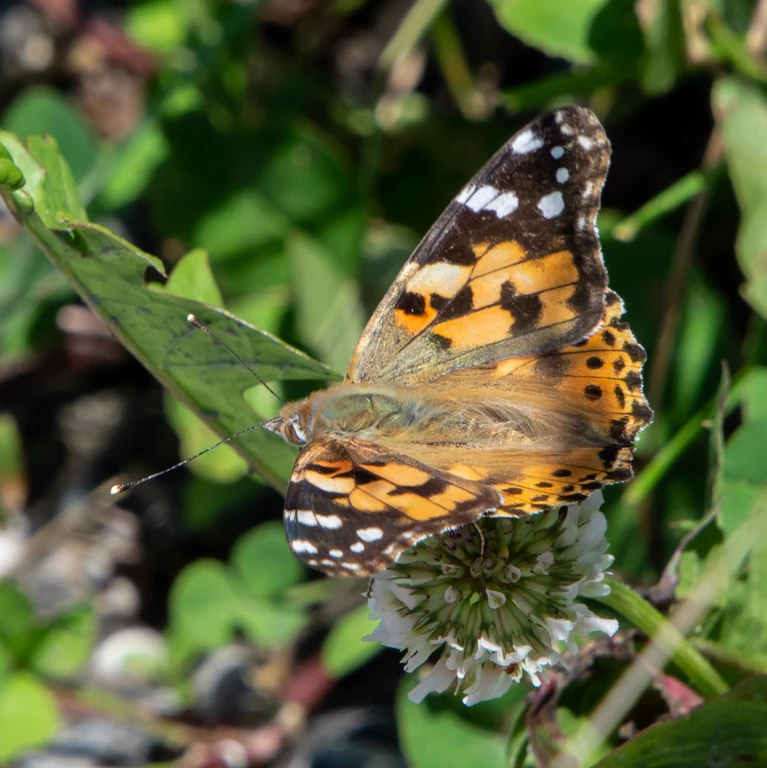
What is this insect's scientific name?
Vanessa cardui
